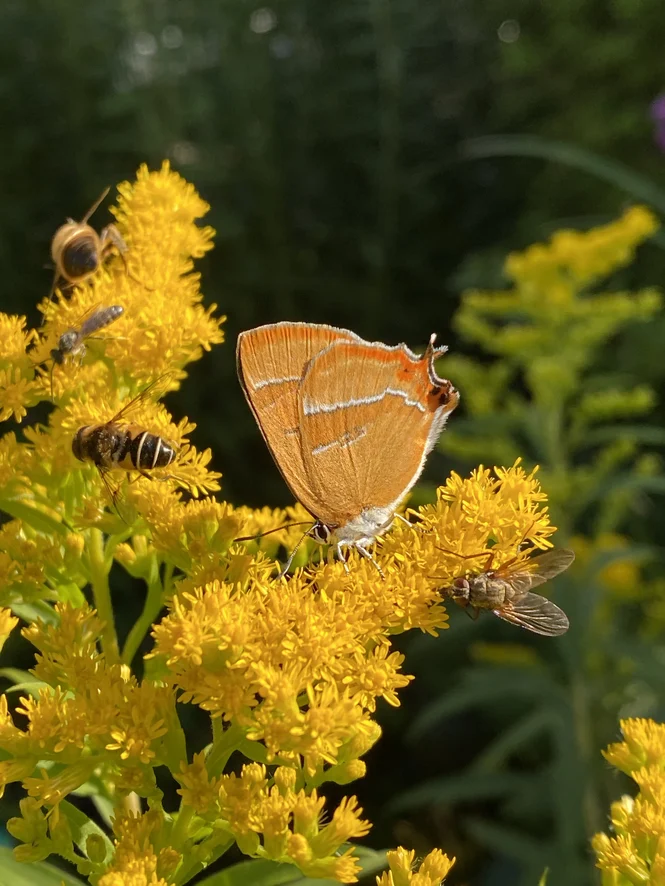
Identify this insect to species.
Thecla betulae
